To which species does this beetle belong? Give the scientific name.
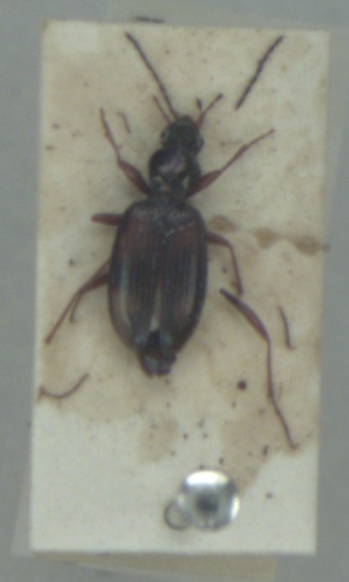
Bembidion fluviatile
